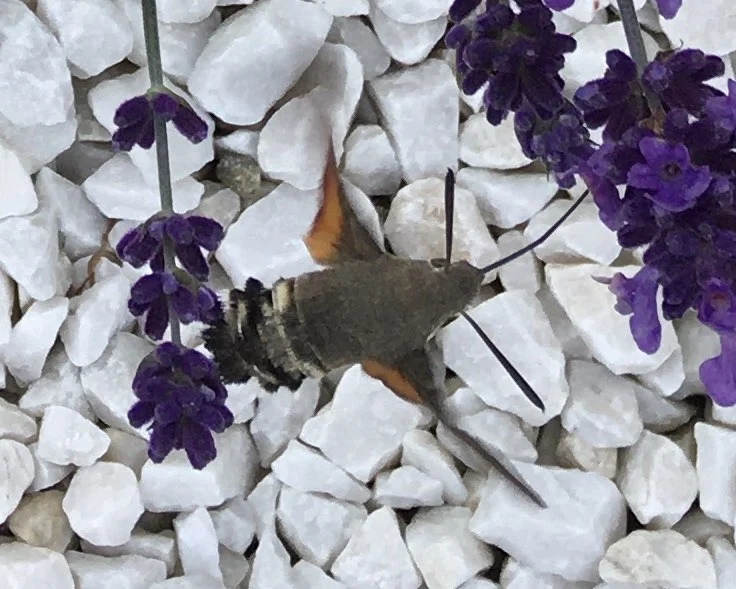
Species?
Macroglossum stellatarum
